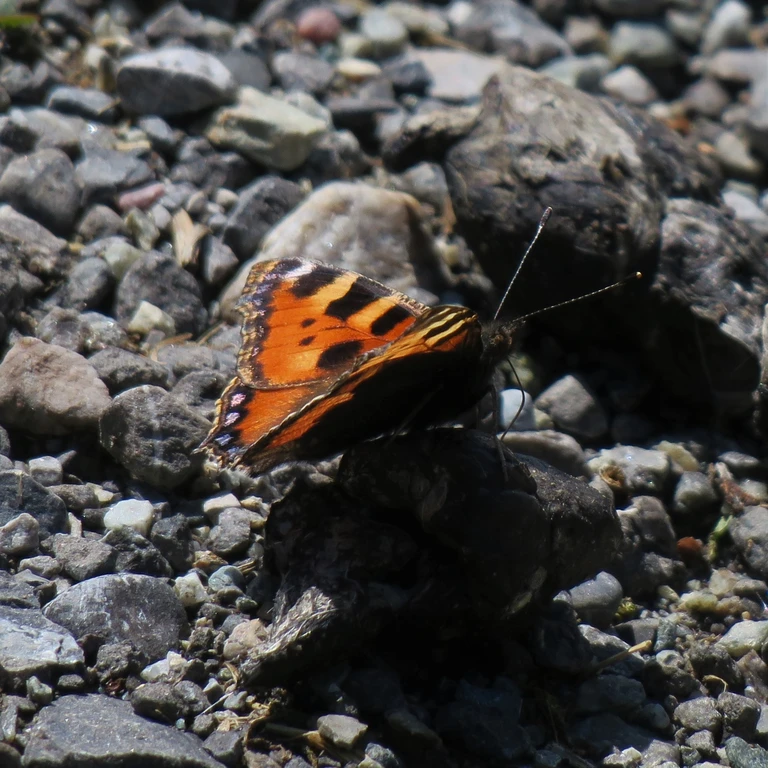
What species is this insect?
Aglais urticae
